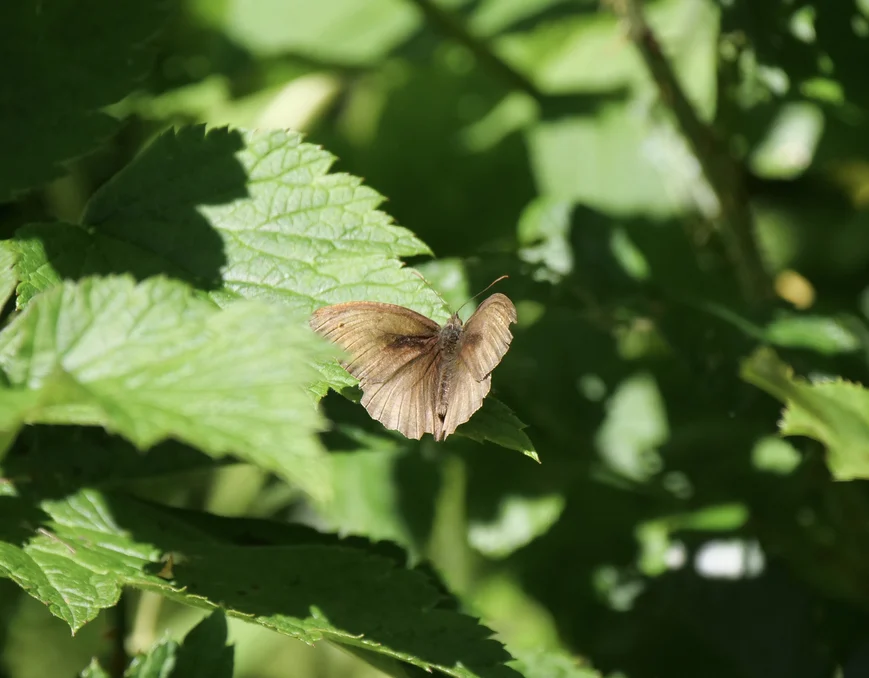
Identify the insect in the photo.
Maniola jurtina
